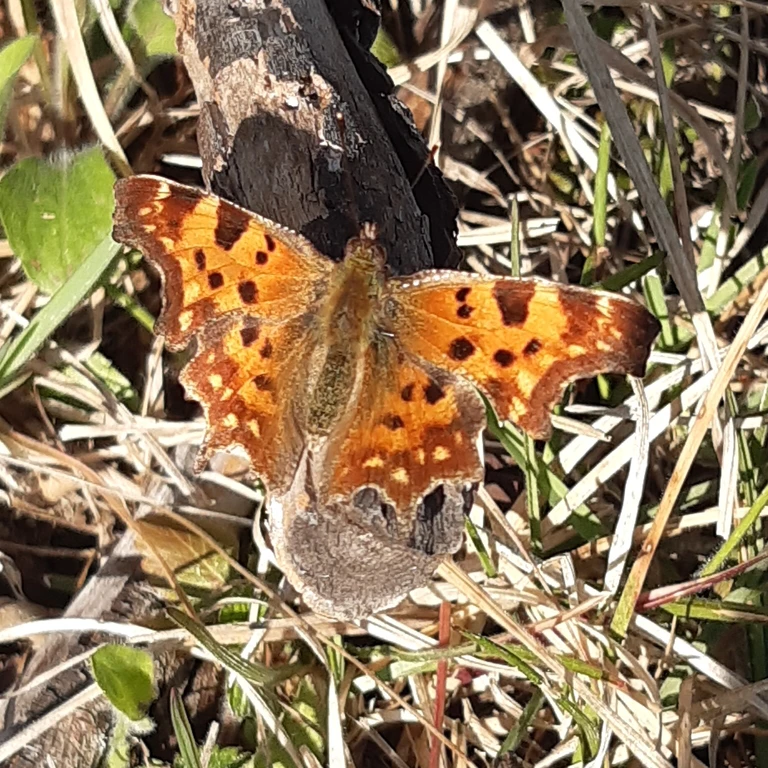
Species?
Polygonia c-album
